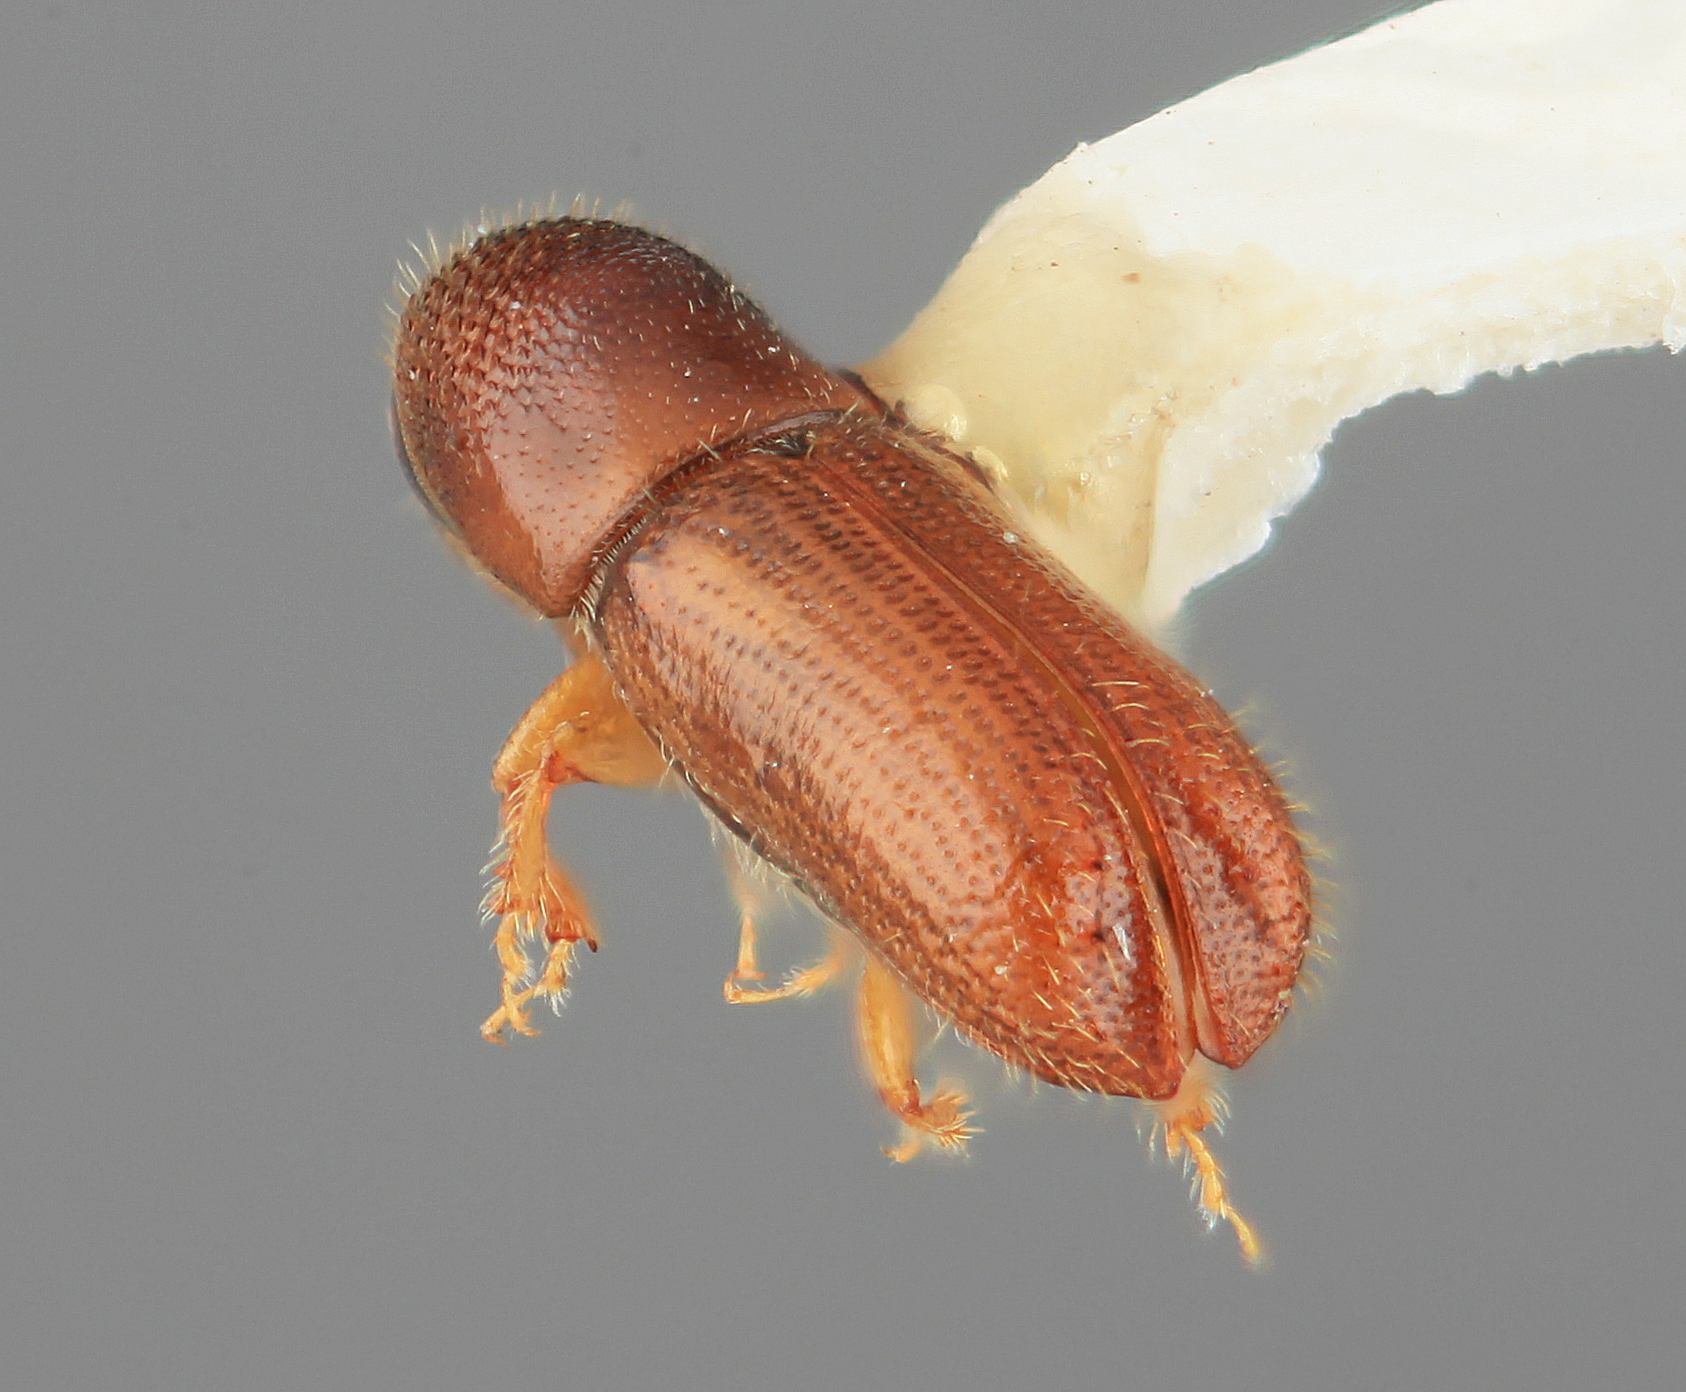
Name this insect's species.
Pityophthorus scitulus
